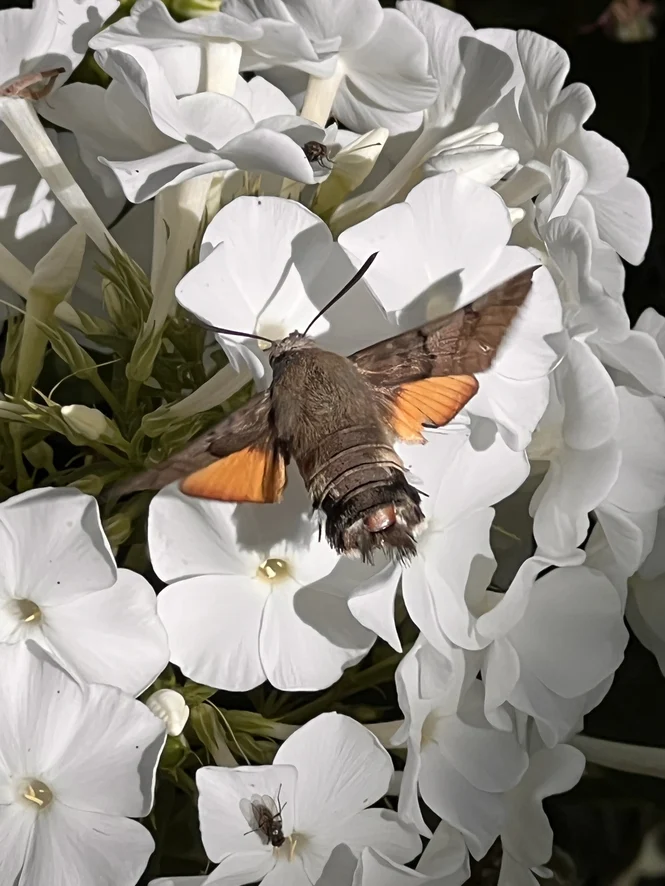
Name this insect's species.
Macroglossum stellatarum
